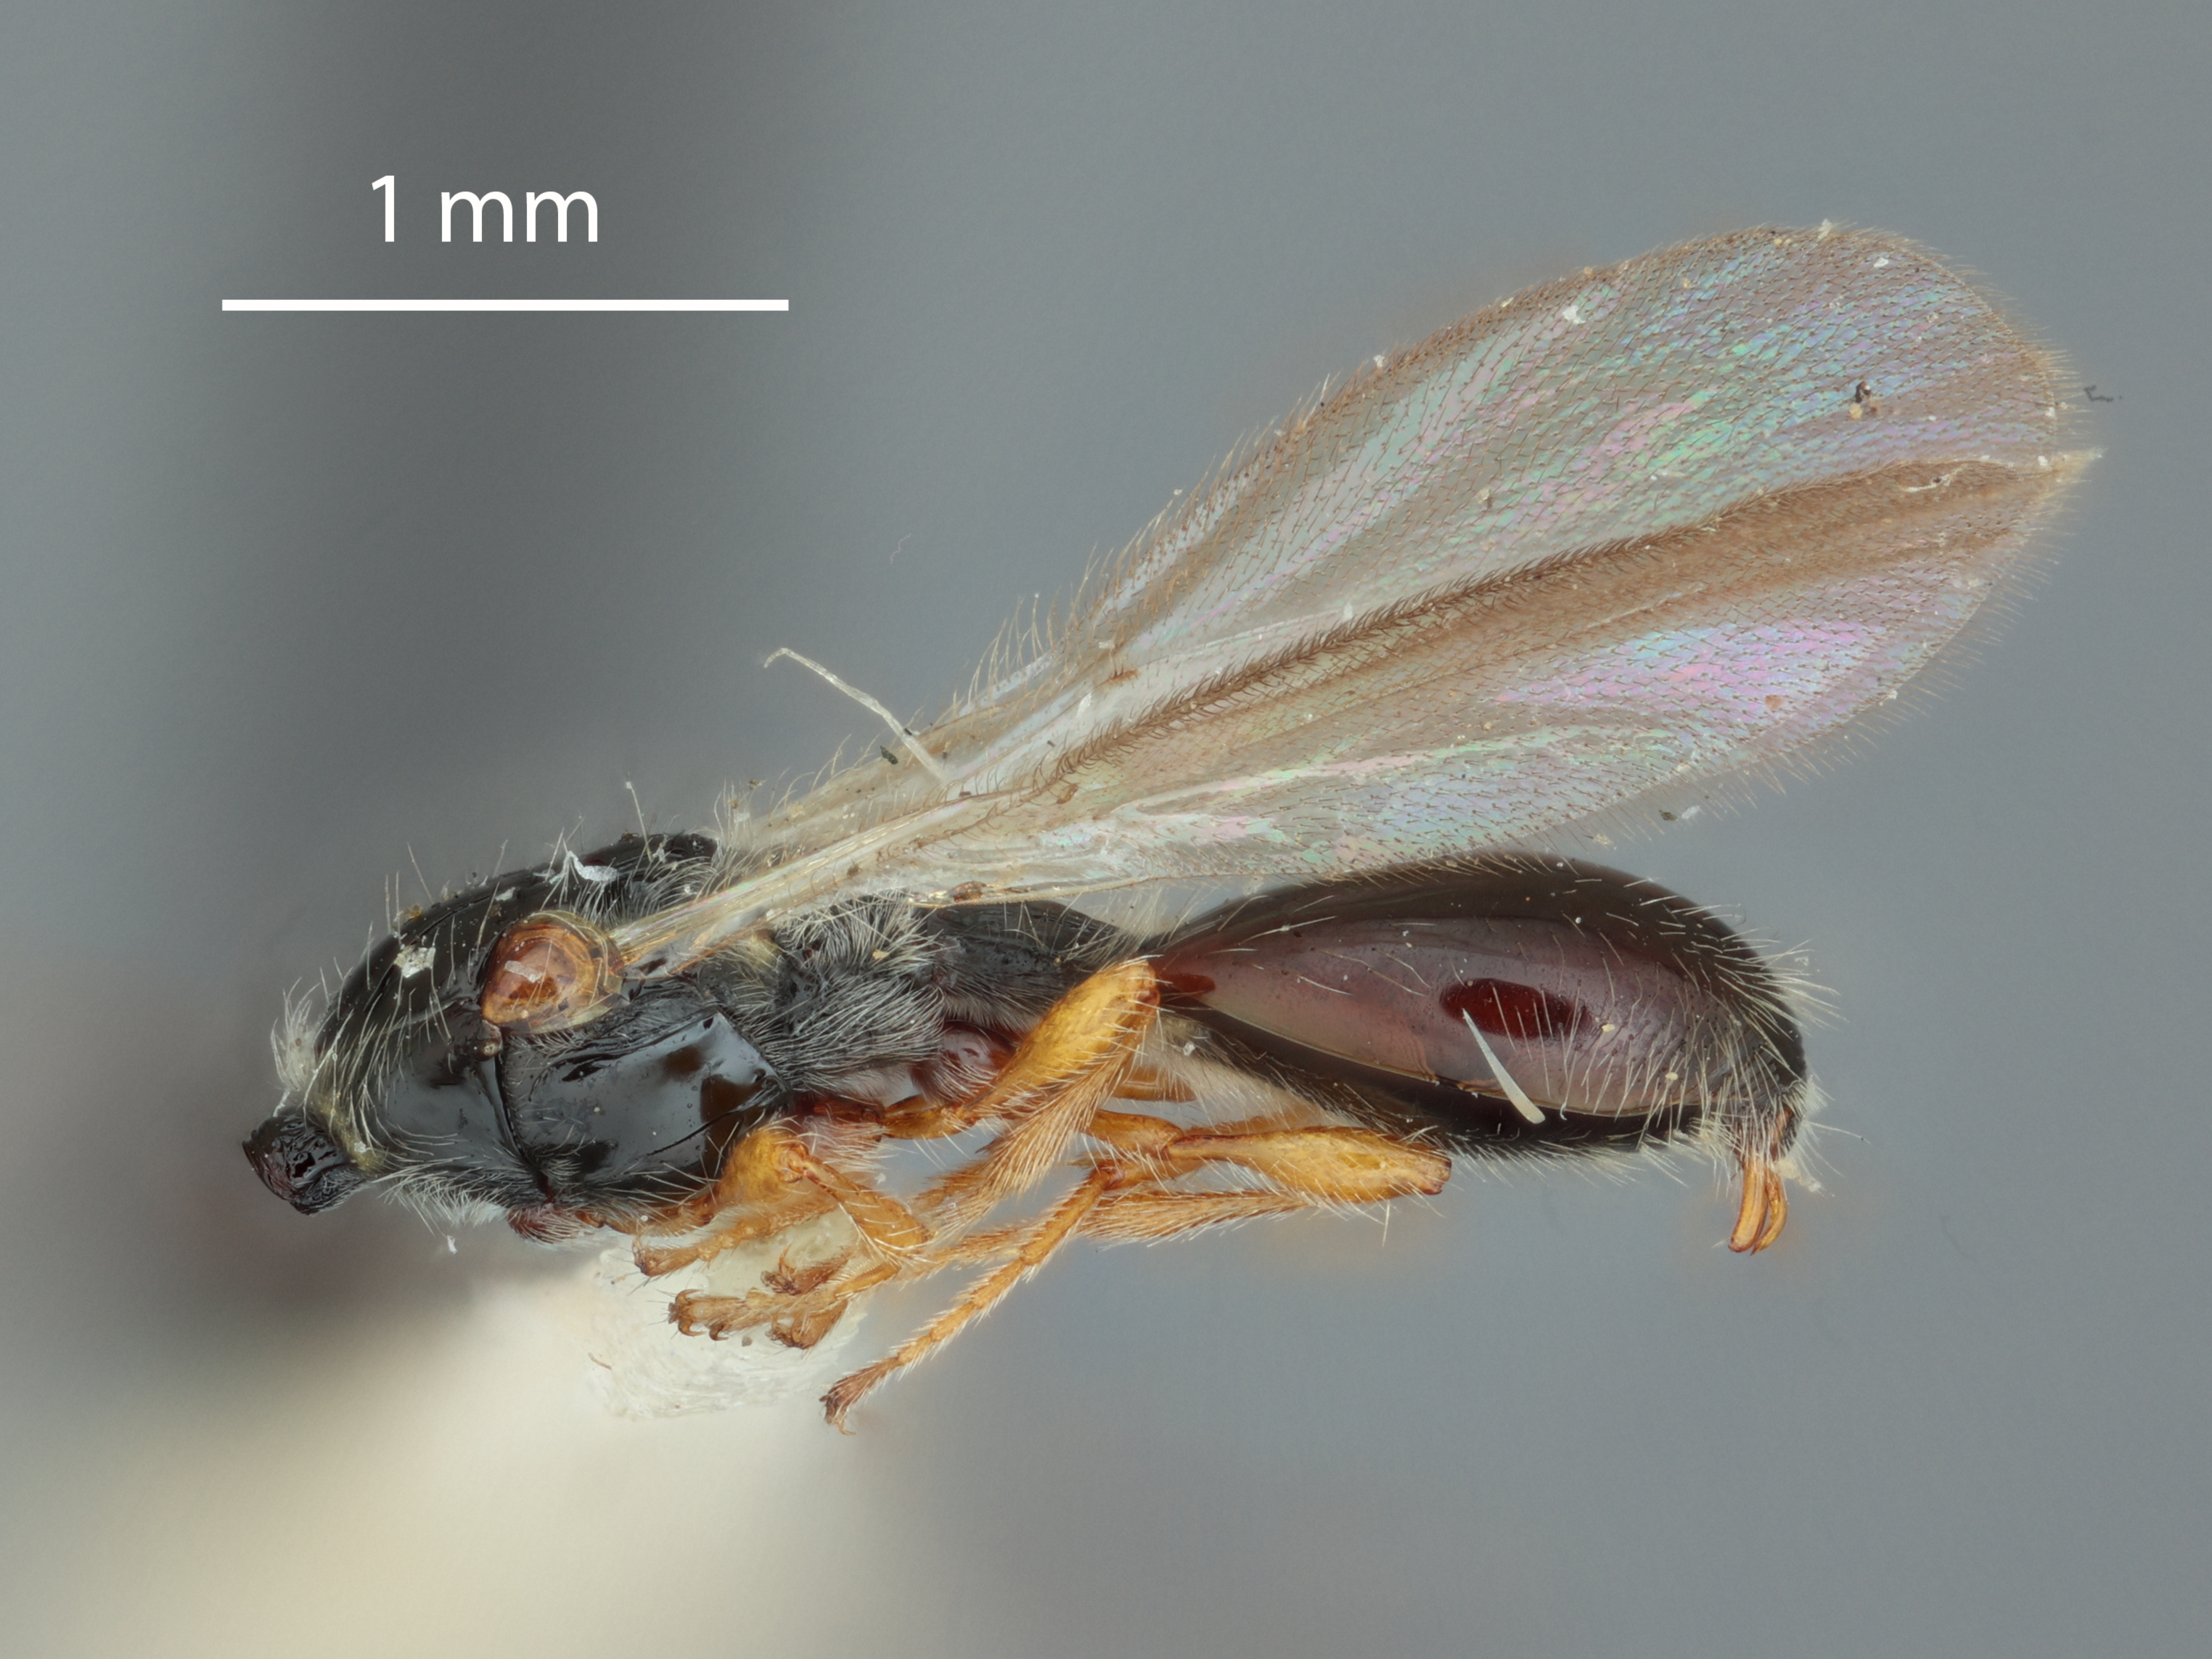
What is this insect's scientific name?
Galesus vireckii
